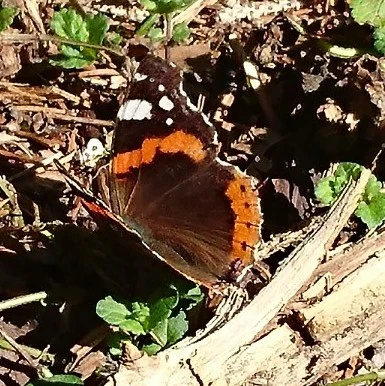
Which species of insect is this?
Vanessa atalanta
